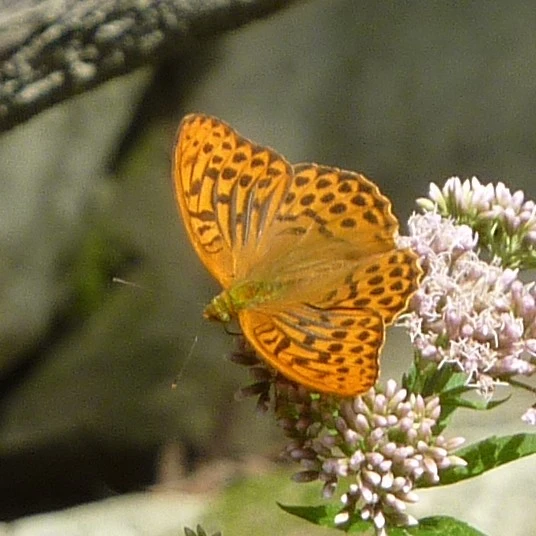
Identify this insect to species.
Argynnis paphia
